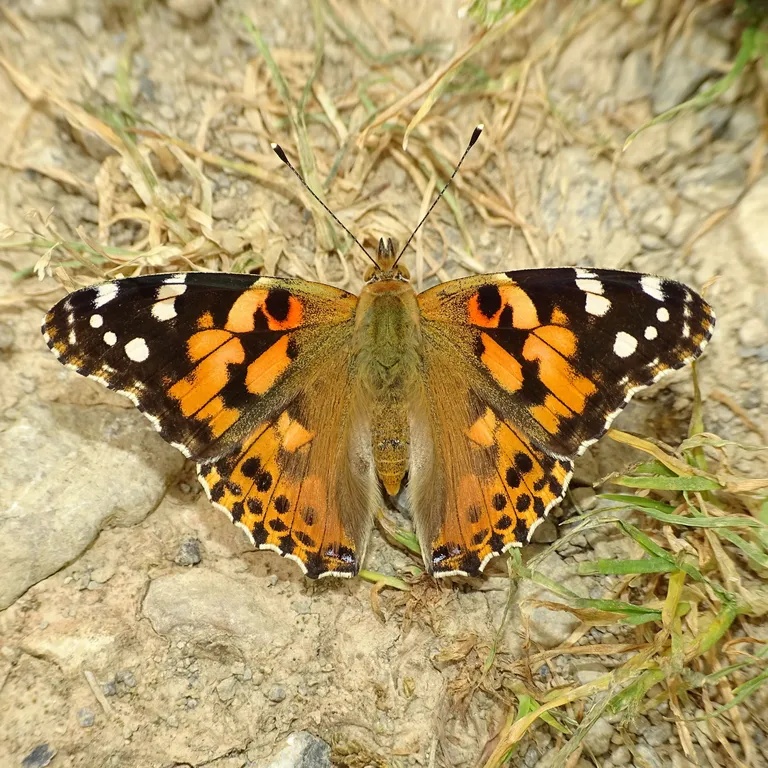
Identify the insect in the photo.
Vanessa cardui
